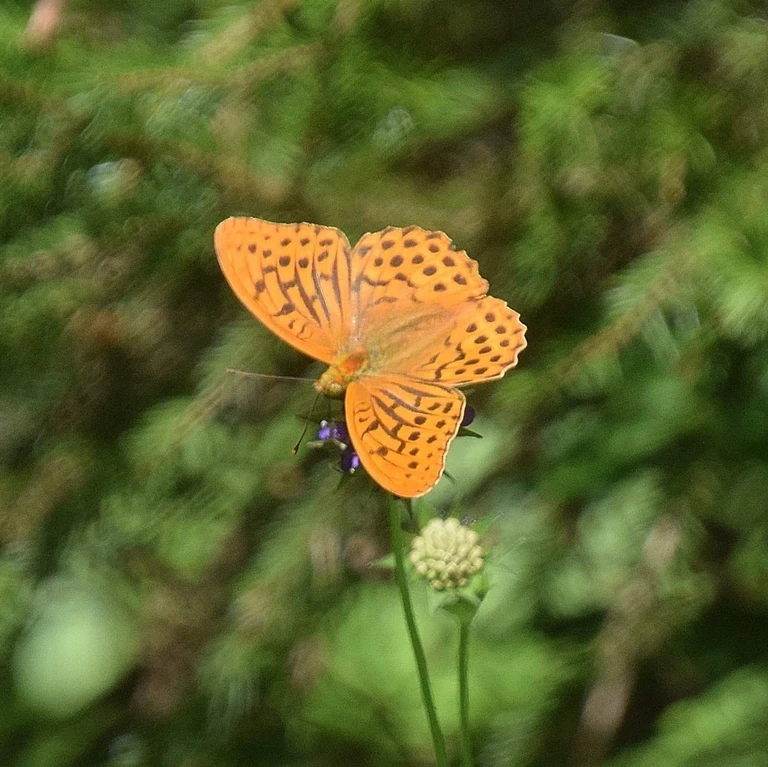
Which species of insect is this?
Argynnis paphia
